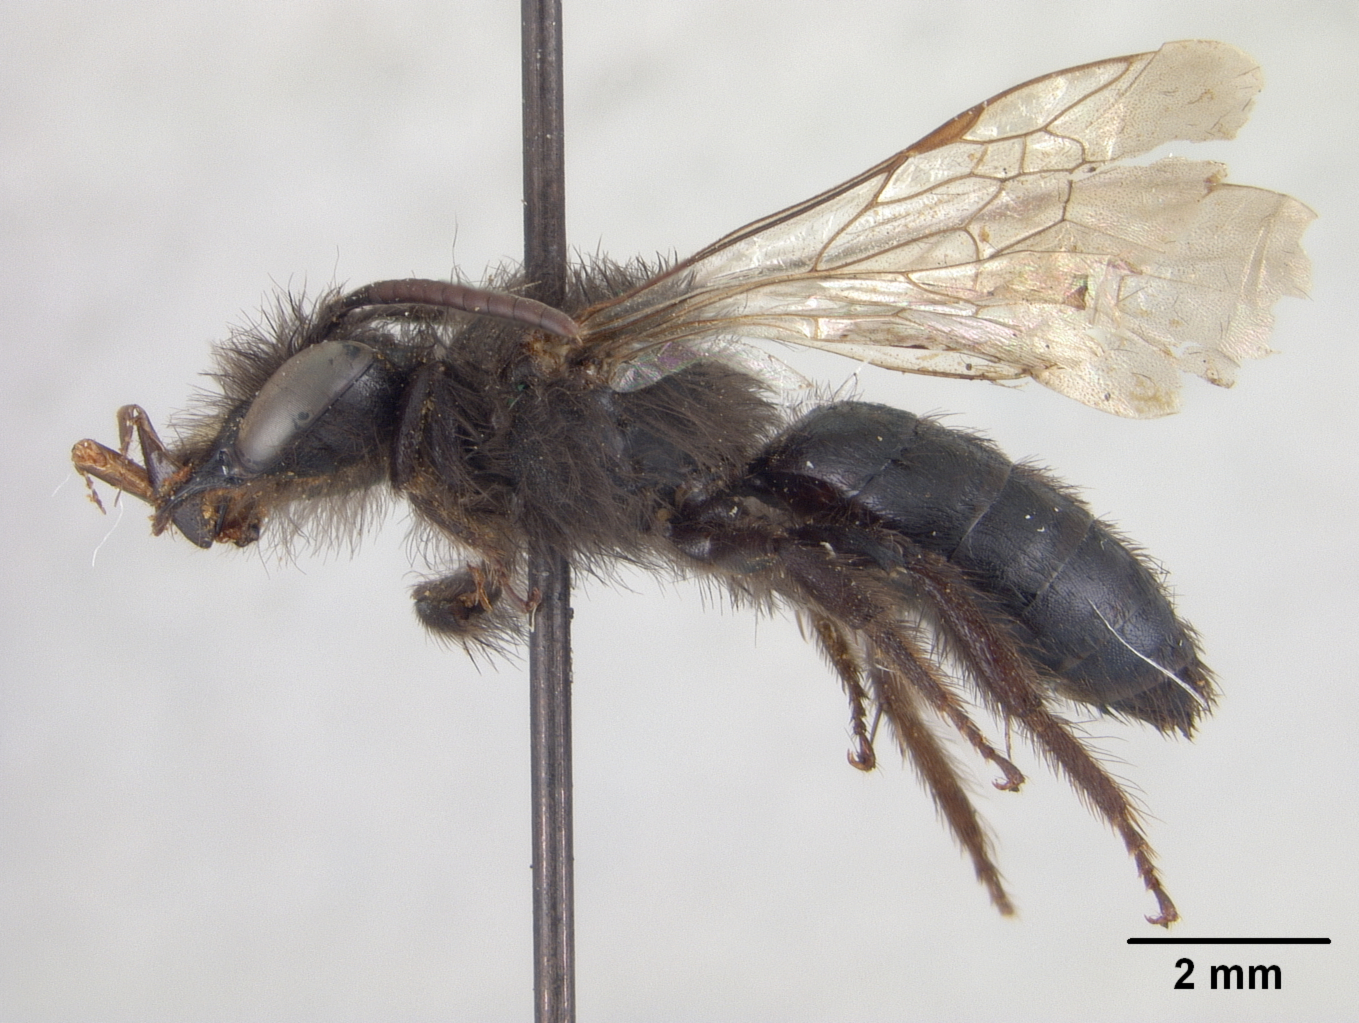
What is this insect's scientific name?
Andrena metea
